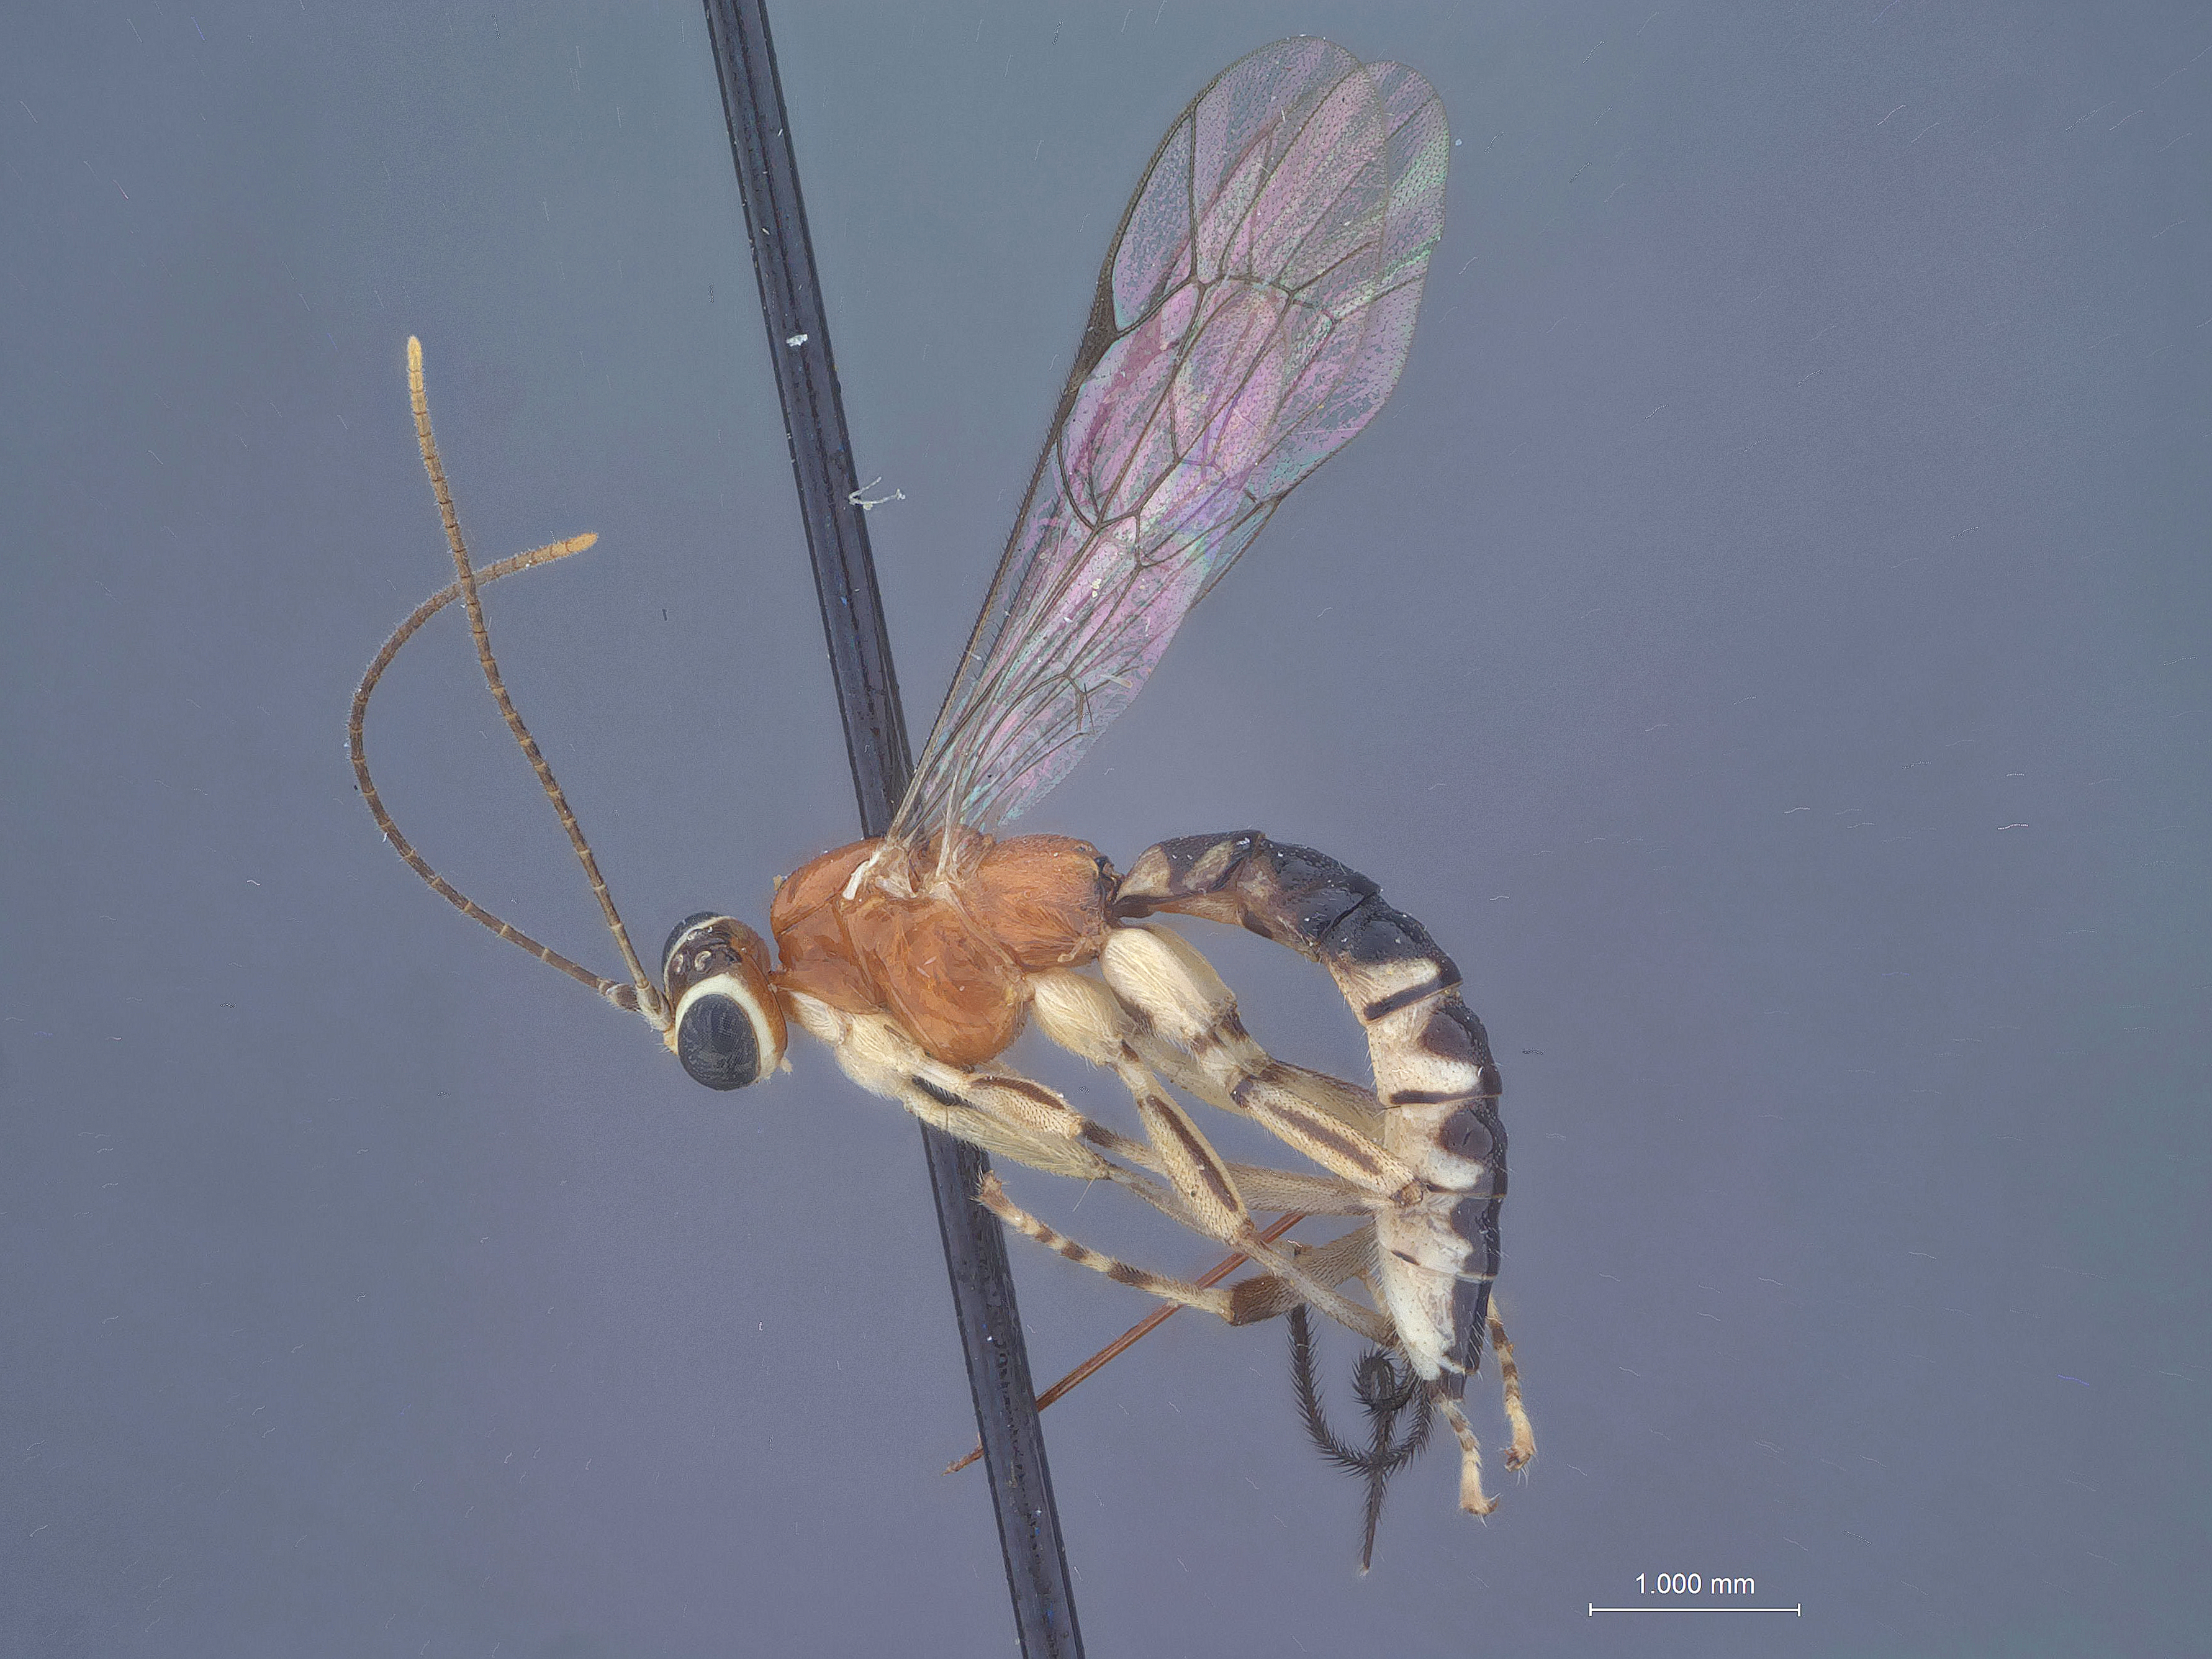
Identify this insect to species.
Zaglyptus pictilis
